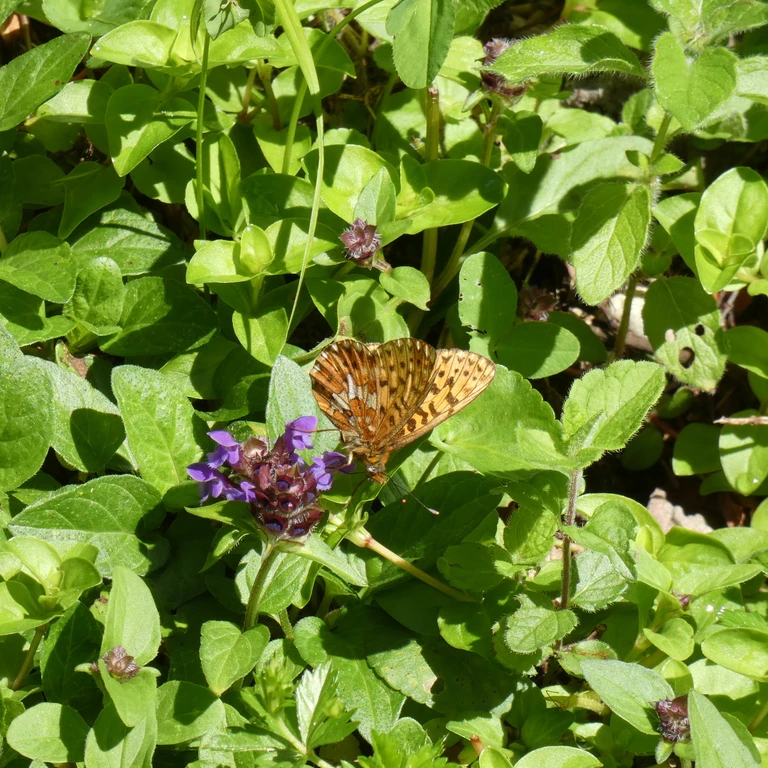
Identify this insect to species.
Boloria euphrosyne (also Clossiana euphrosyne)
